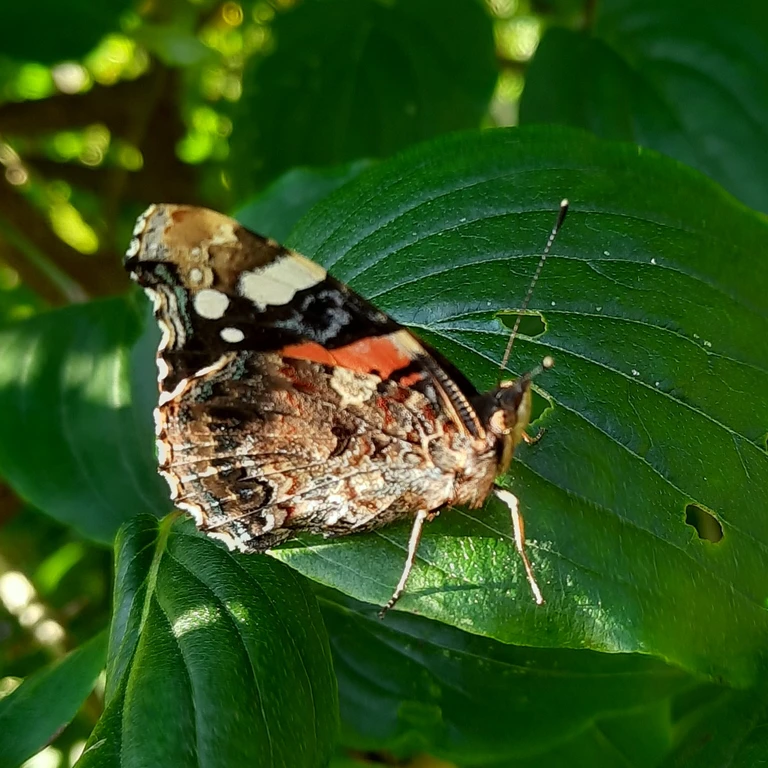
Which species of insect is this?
Vanessa atalanta
